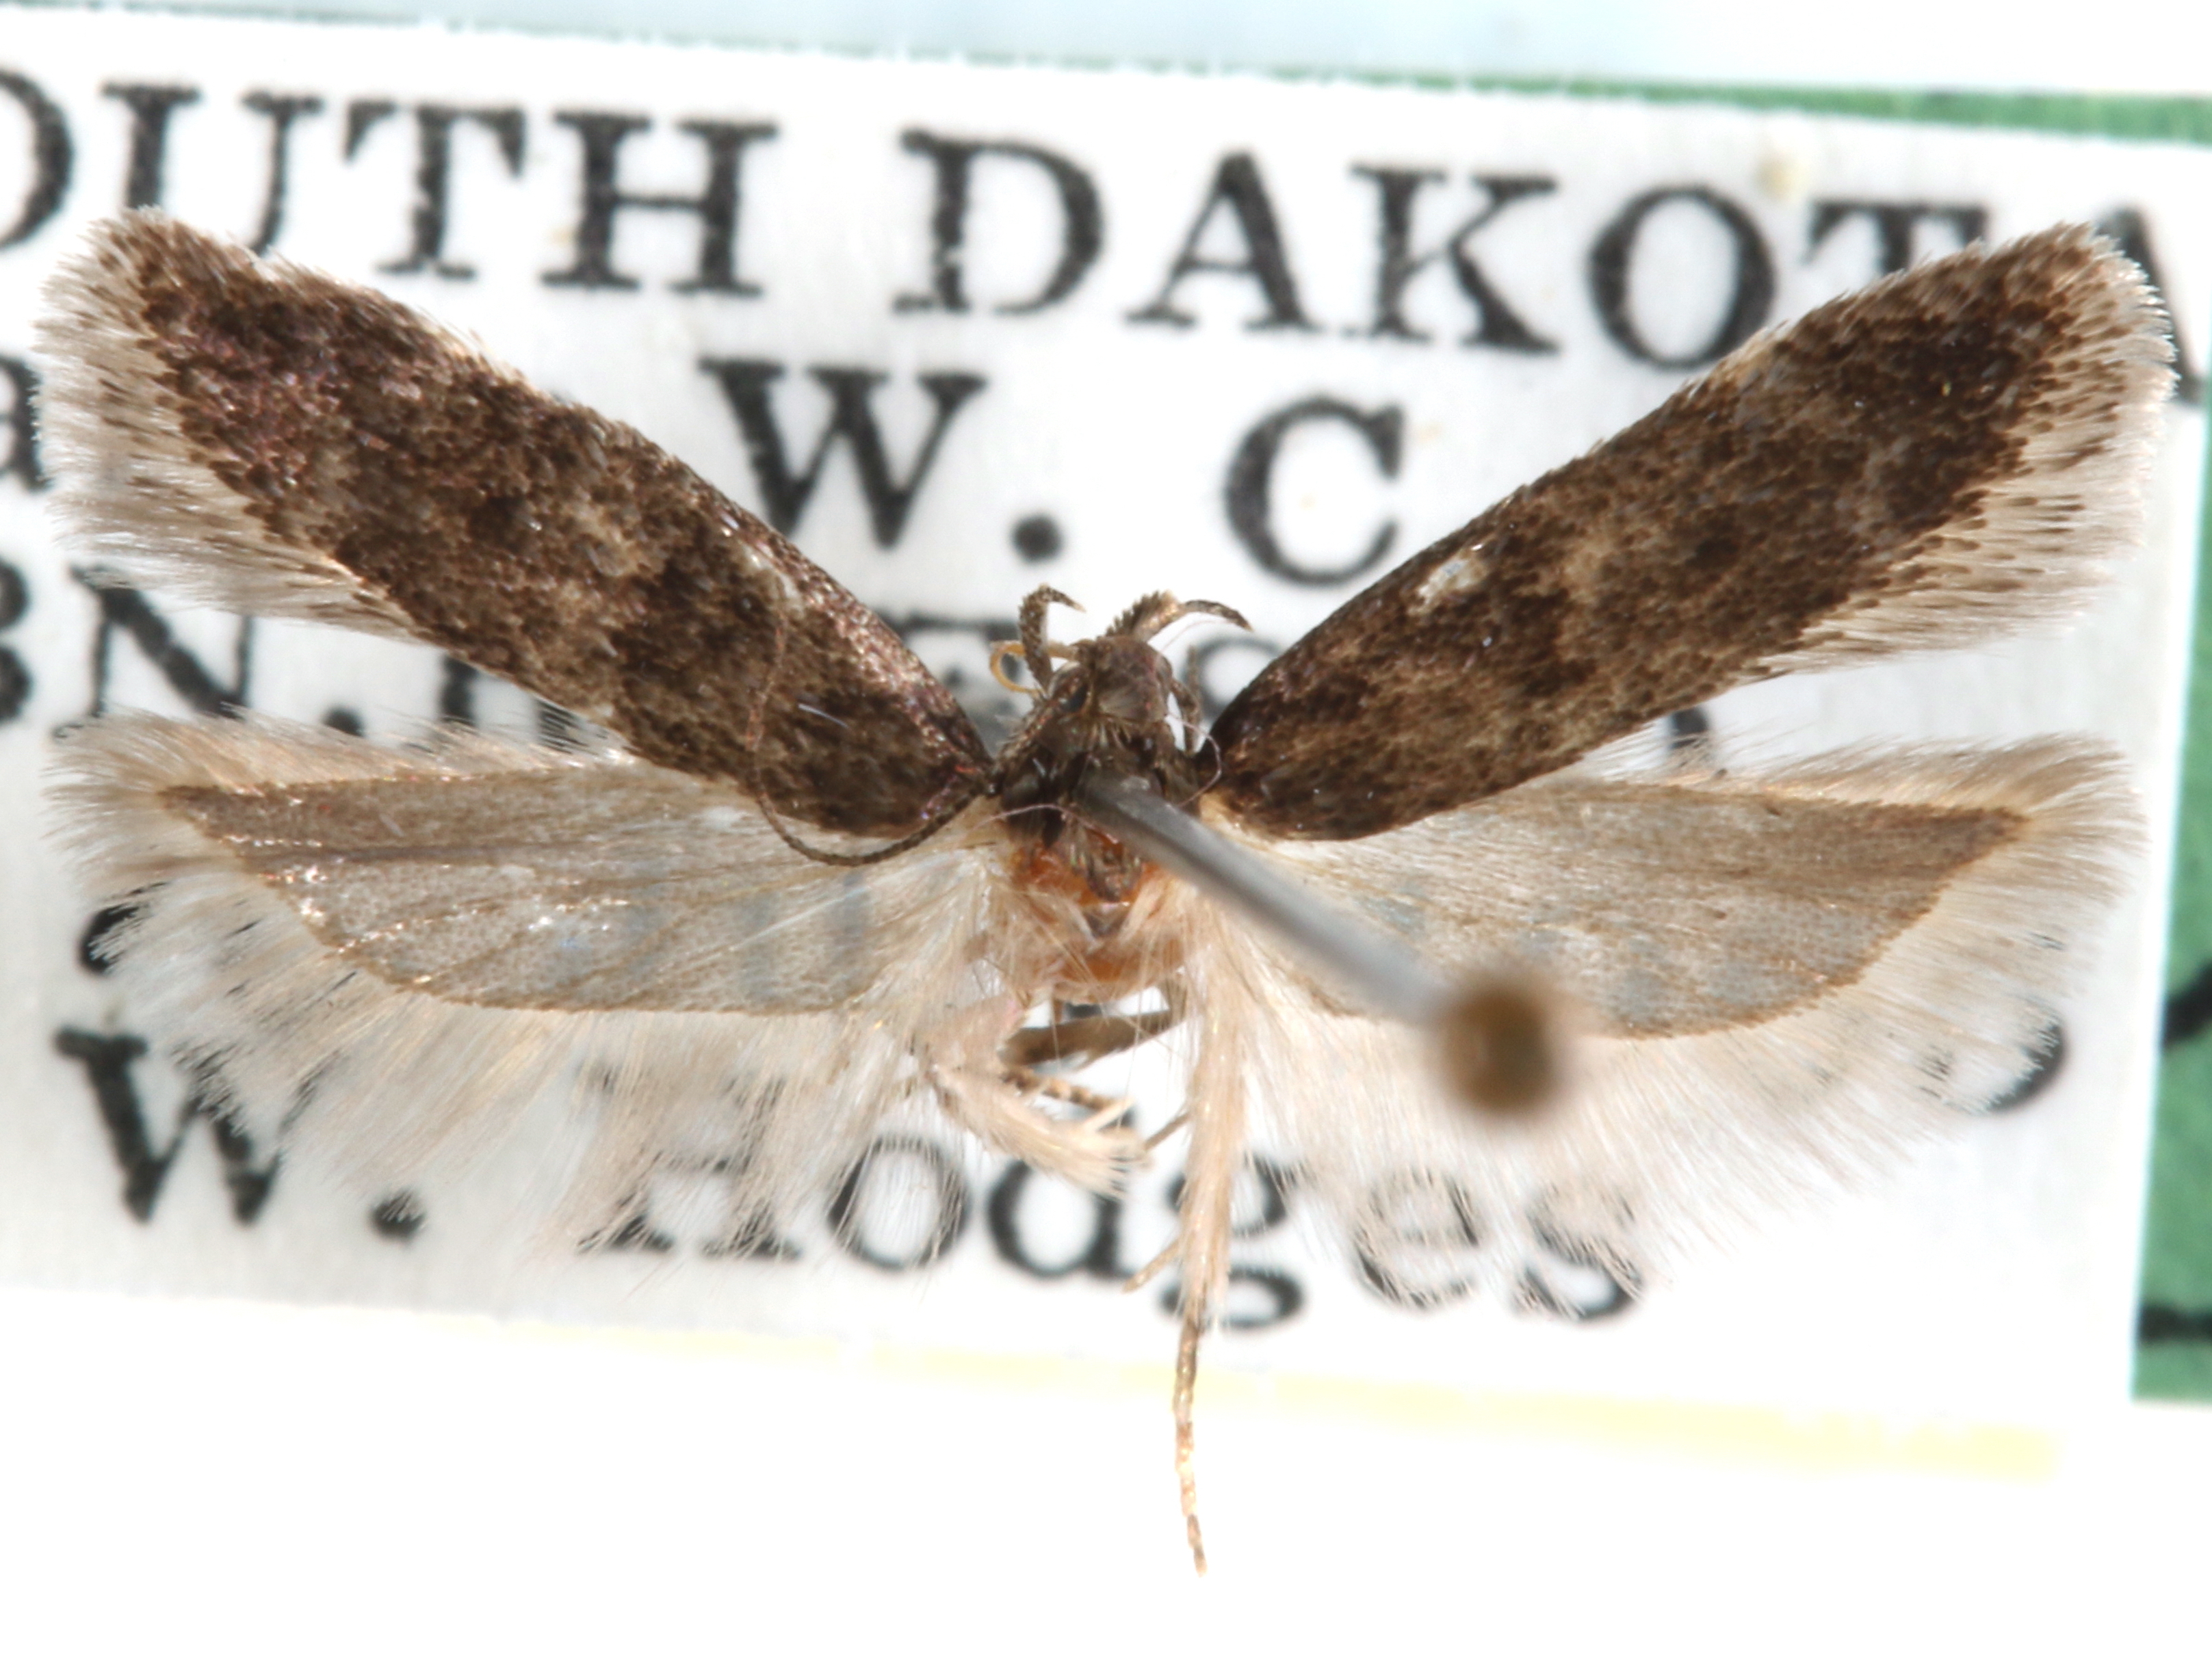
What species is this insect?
Chionodes occlusa
